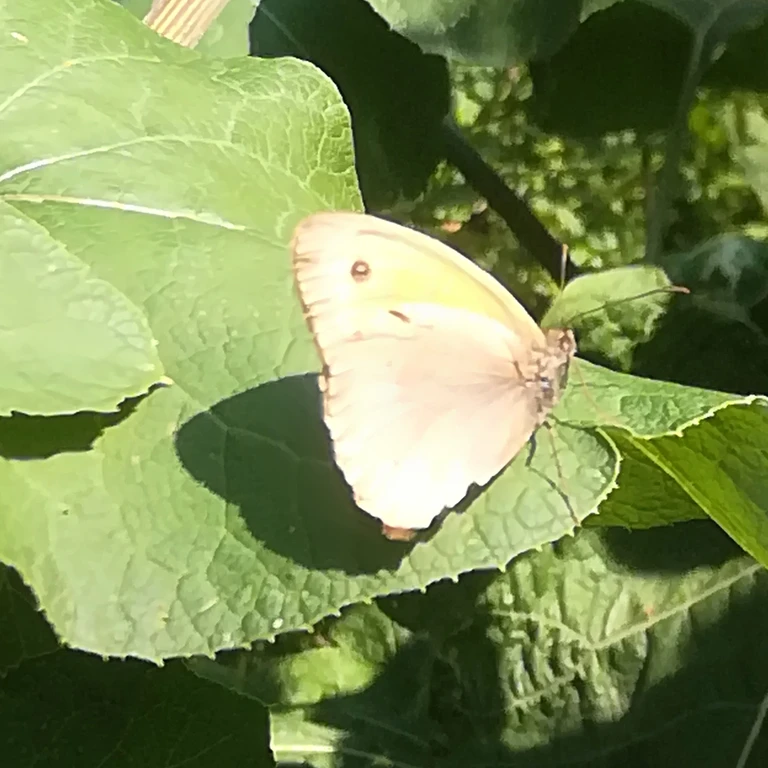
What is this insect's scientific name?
Maniola jurtina
